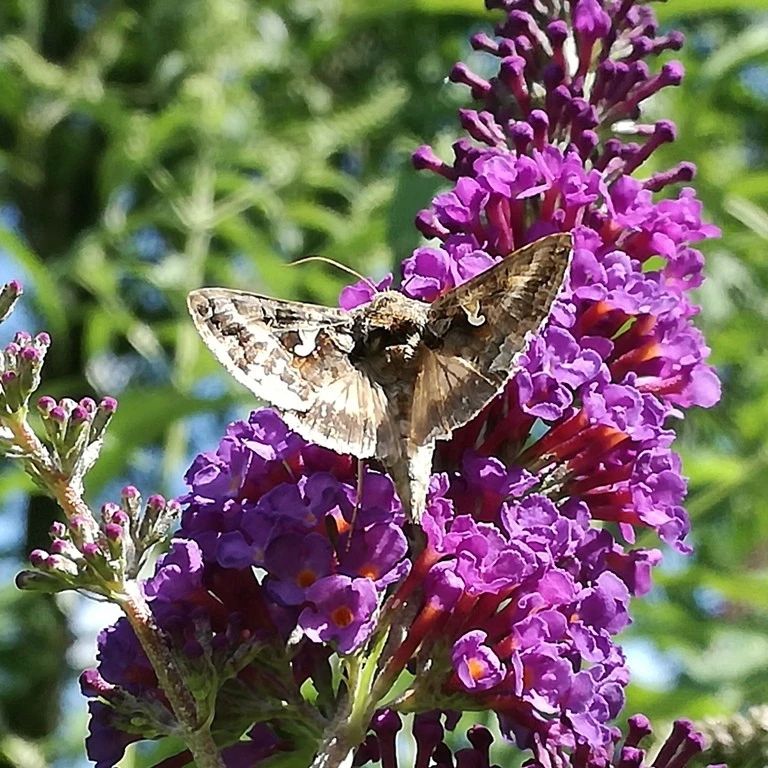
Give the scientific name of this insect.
Autographa gamma
